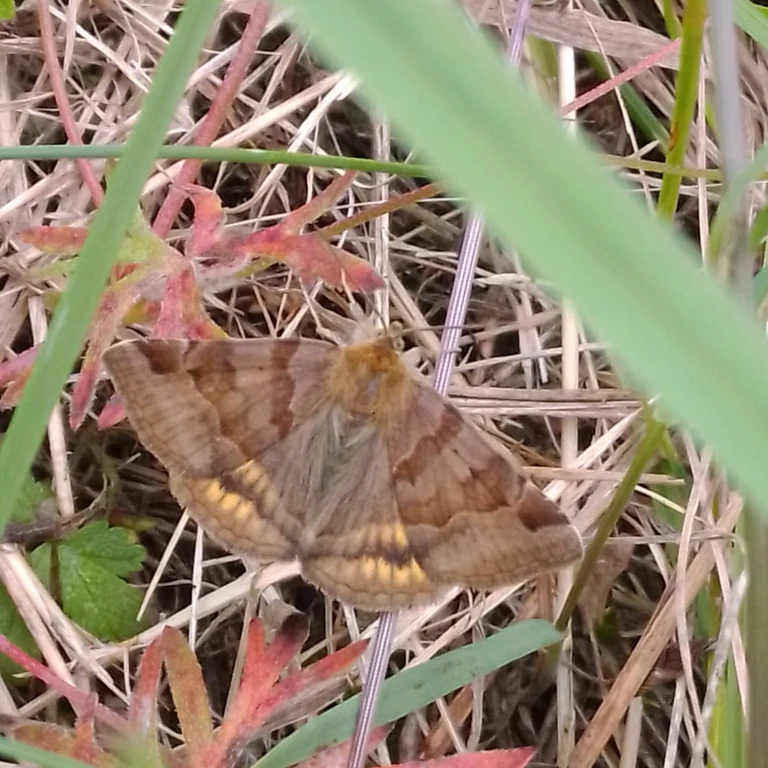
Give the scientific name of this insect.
Euclidia glyphica
